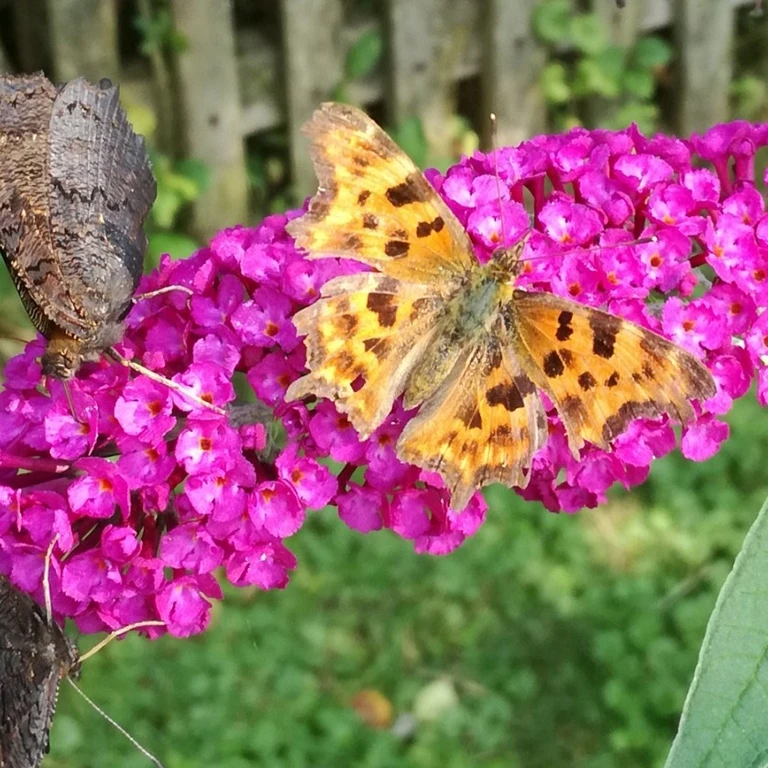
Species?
Polygonia c-album
